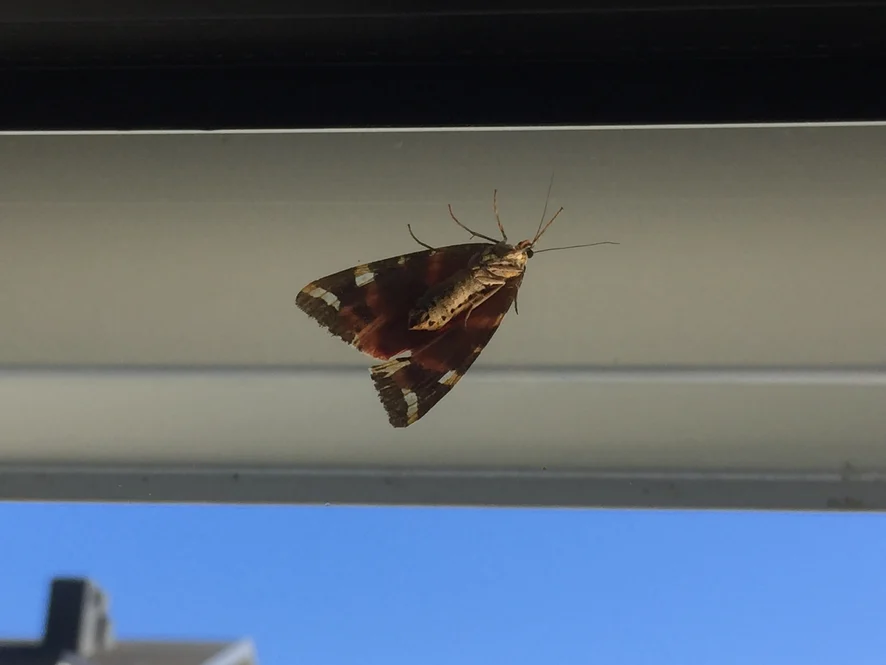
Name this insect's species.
Euplagia quadripunctaria
